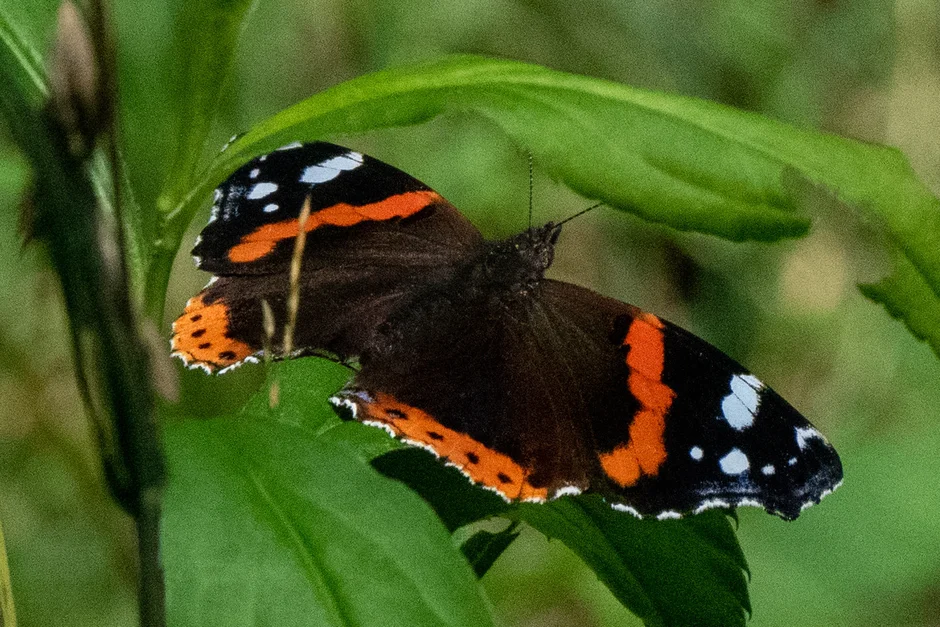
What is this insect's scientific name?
Vanessa atalanta
